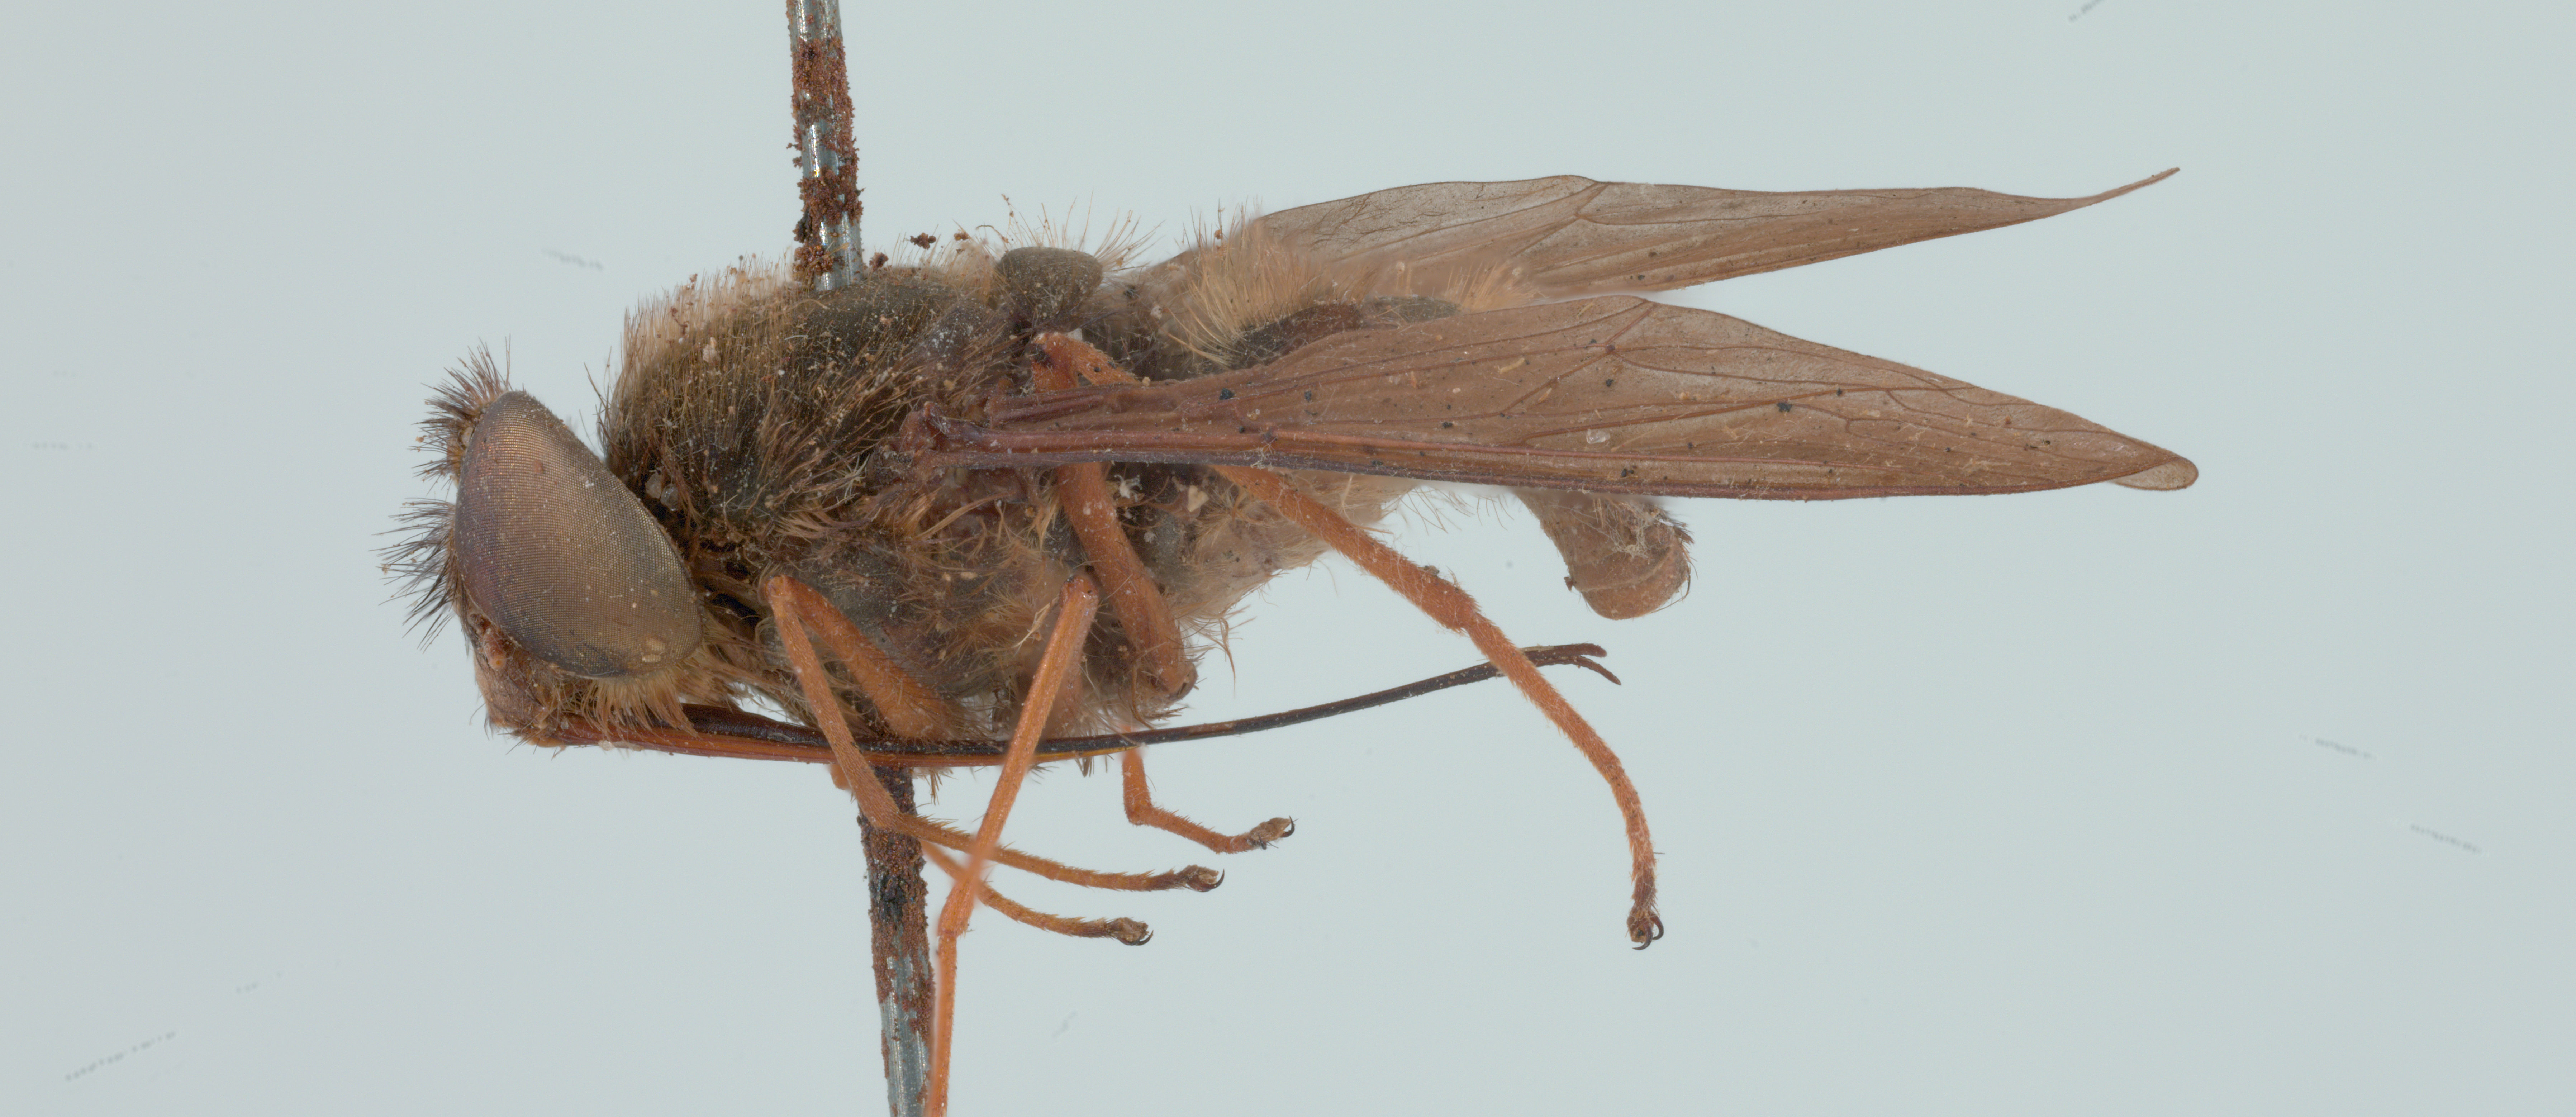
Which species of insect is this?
Prosoeca fusca
